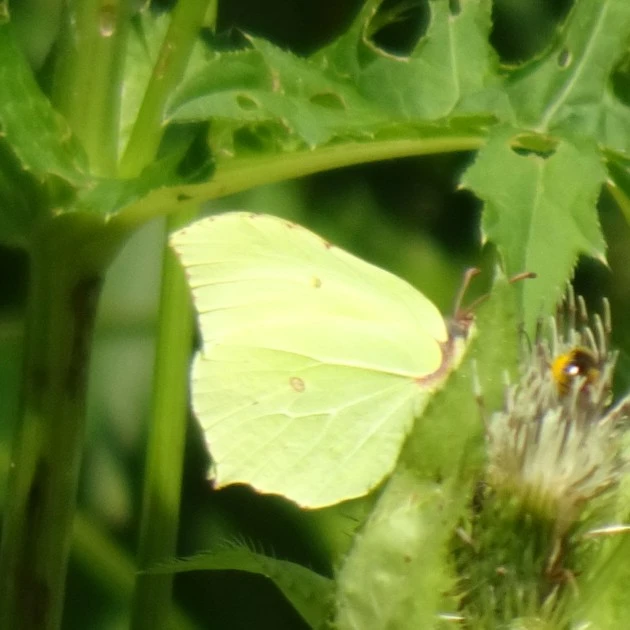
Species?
Gonepteryx rhamni
